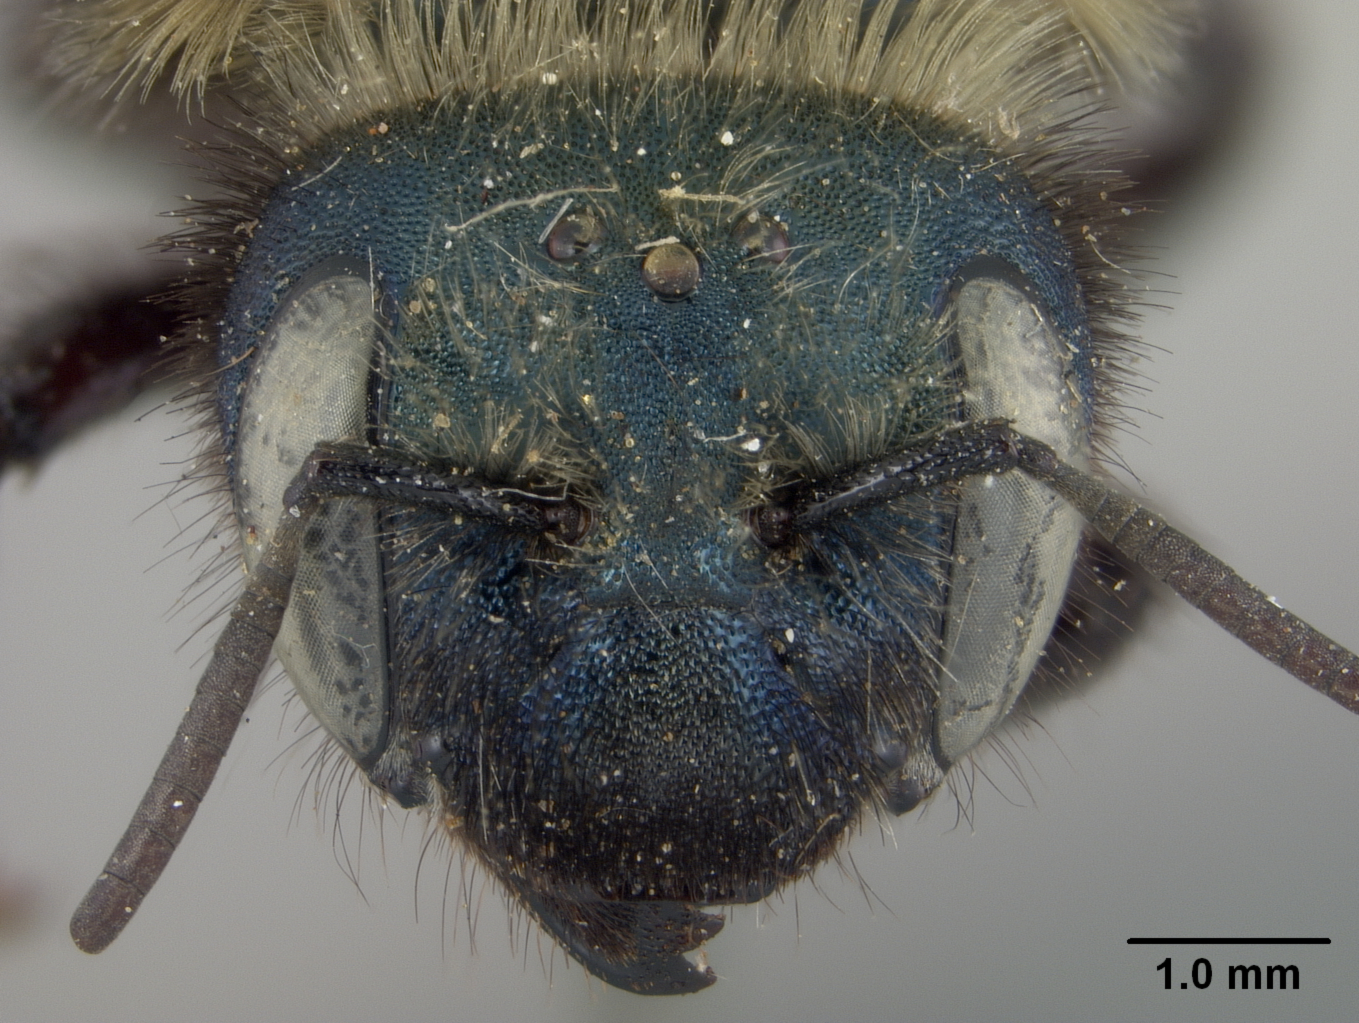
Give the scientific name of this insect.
Osmia florissanticola
